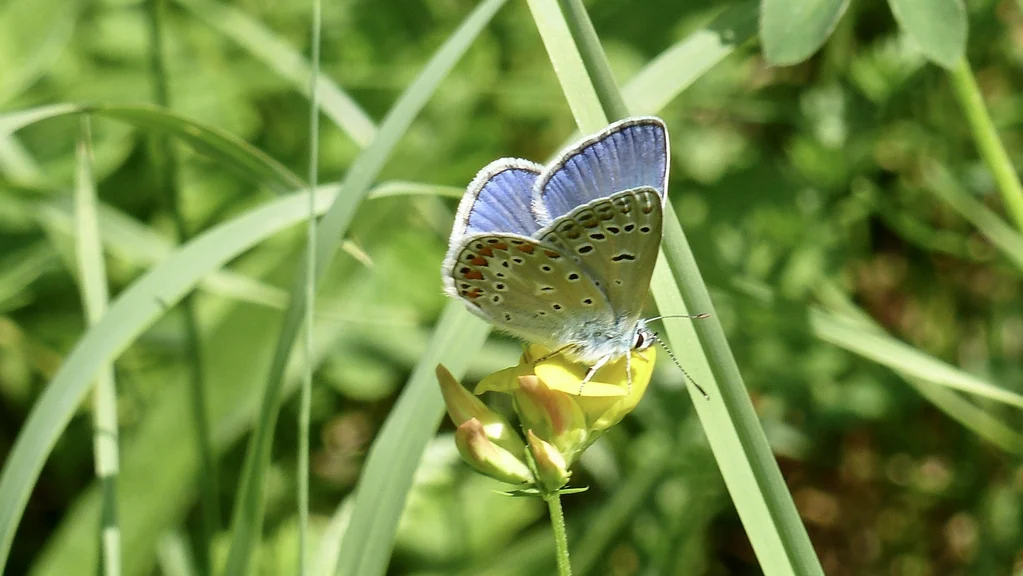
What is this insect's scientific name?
Polyommatus icarus
